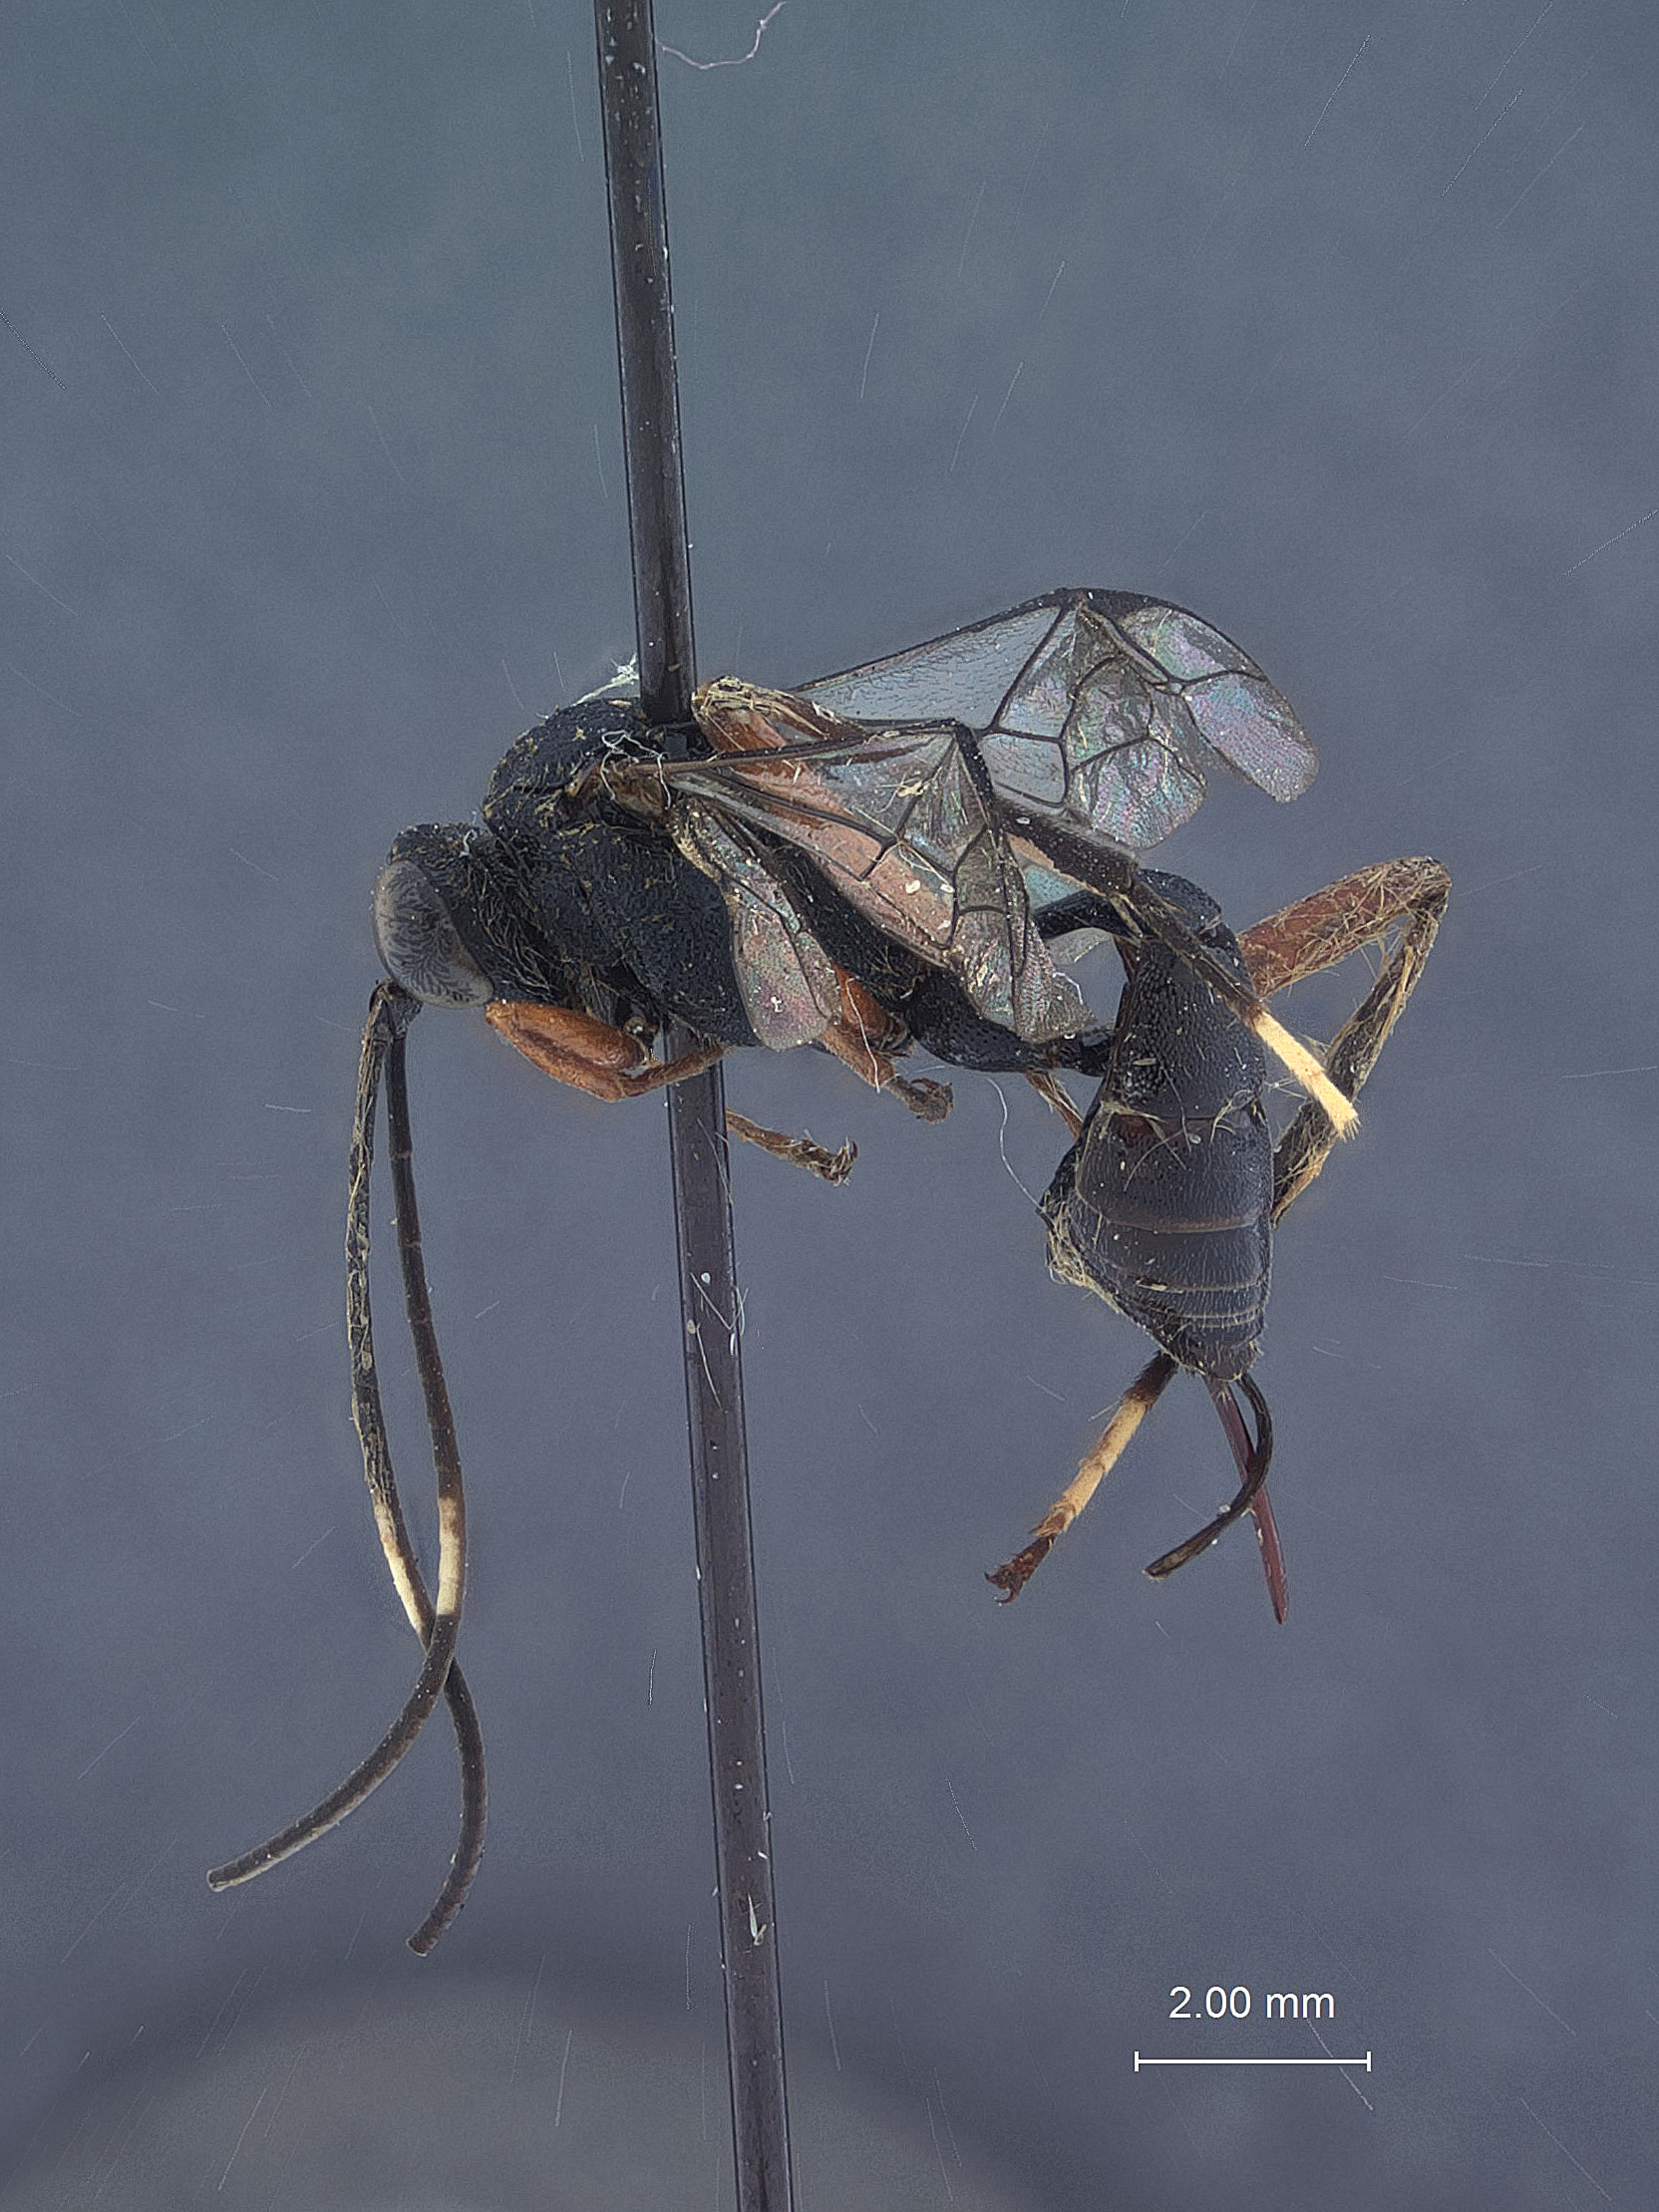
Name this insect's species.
Mesostenus versicolor
